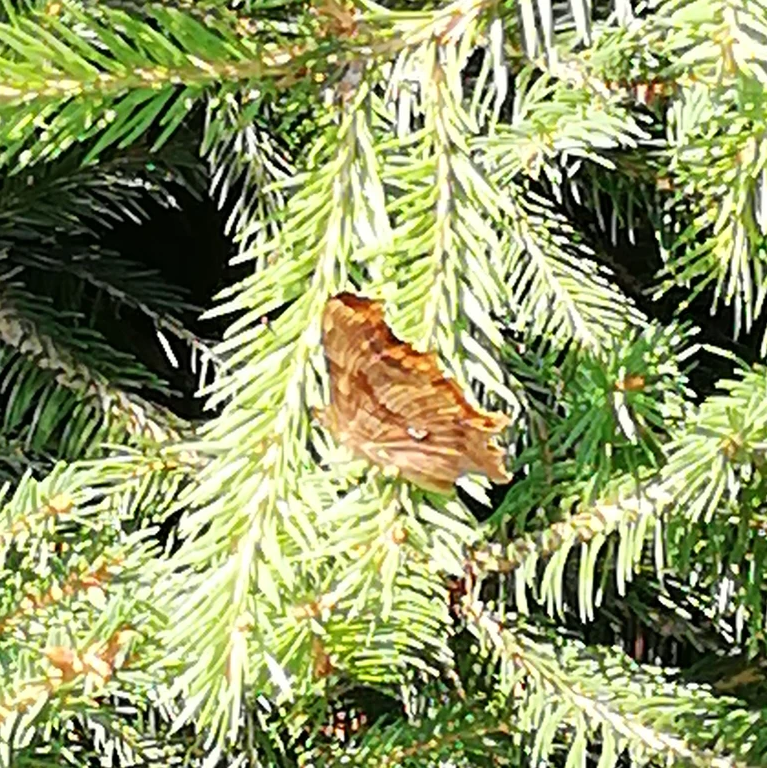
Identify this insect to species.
Polygonia c-album
